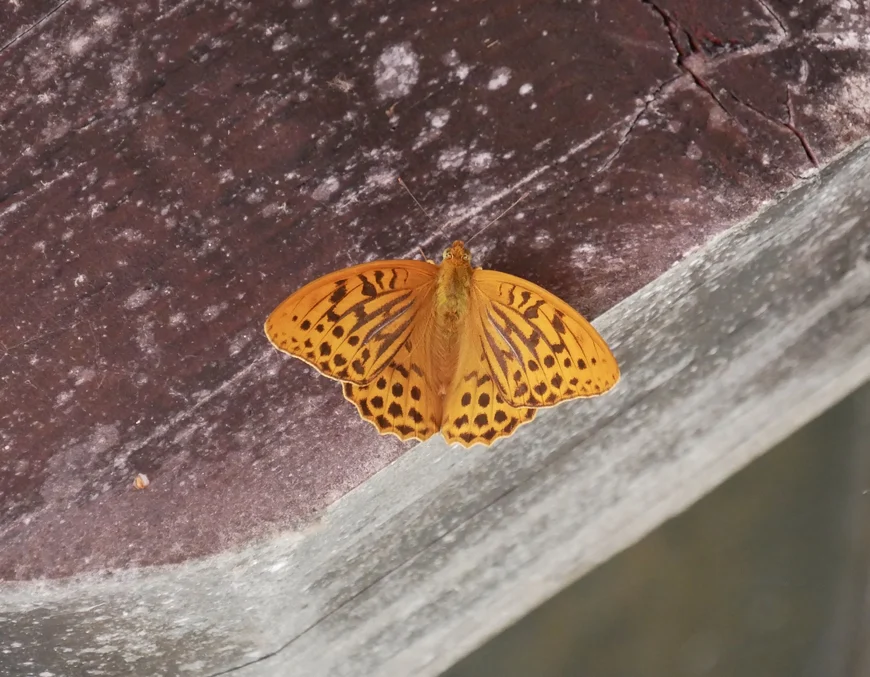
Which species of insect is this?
Argynnis paphia
